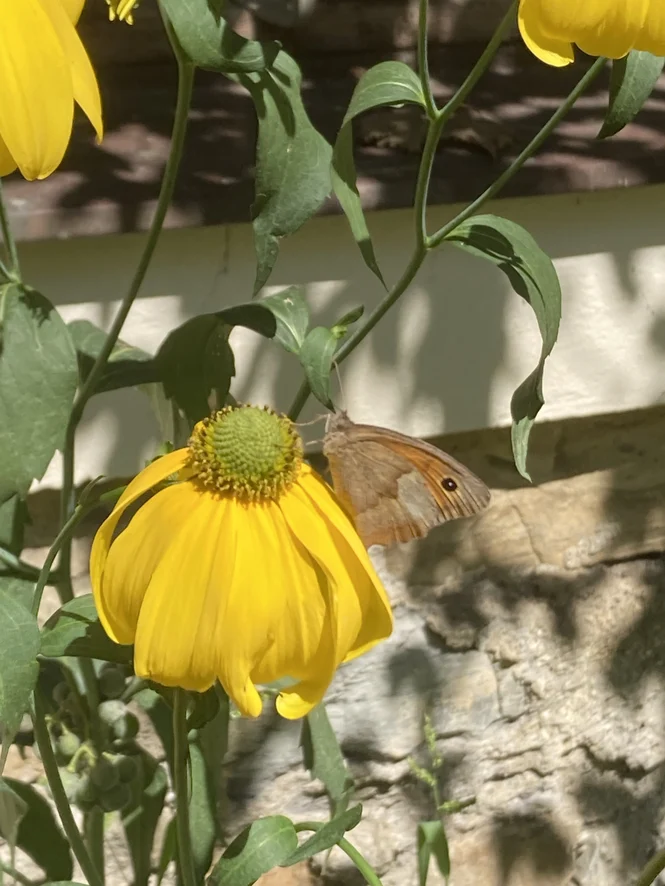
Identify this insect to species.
Maniola jurtina
